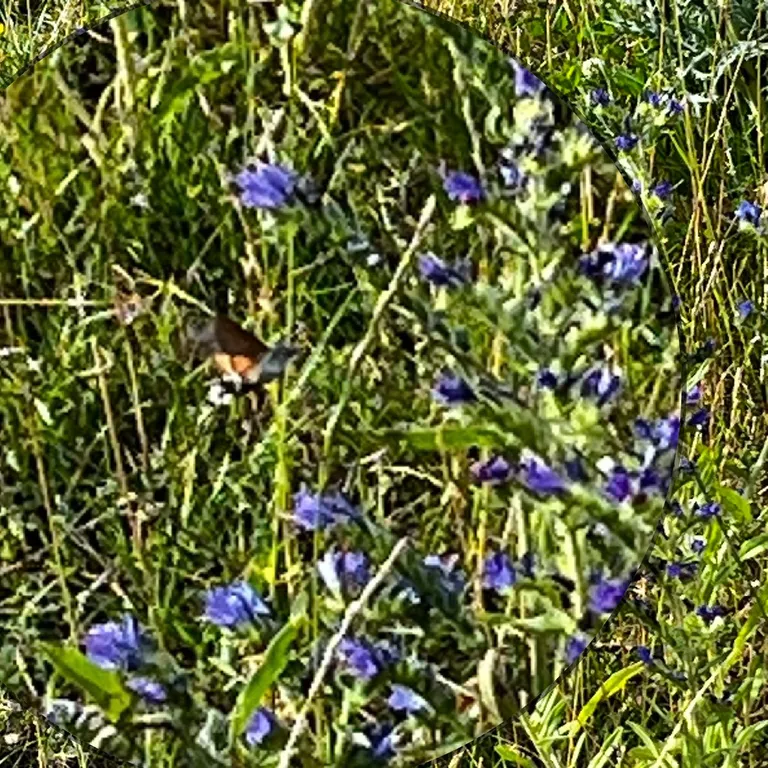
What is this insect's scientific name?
Macroglossum stellatarum
